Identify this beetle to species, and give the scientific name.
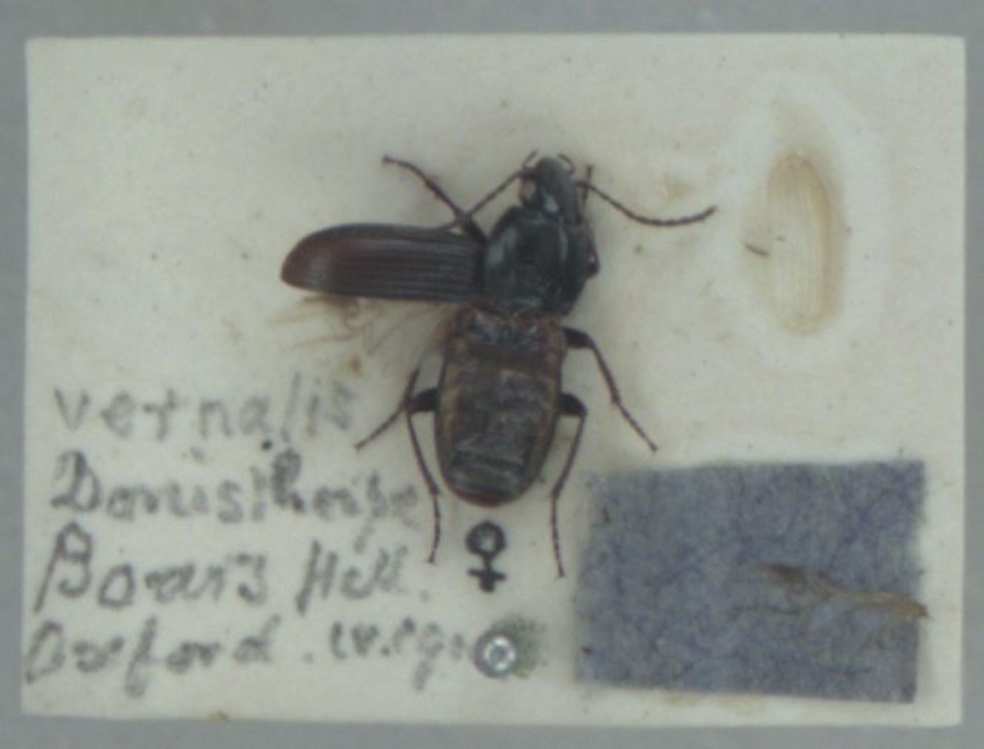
Pterostichus vernalis
